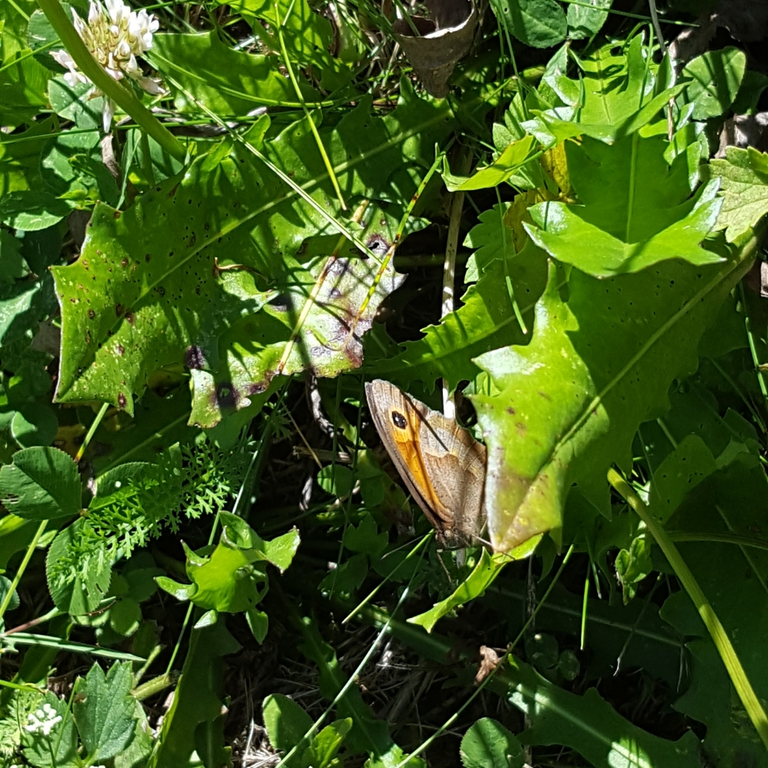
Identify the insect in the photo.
Maniola jurtina
